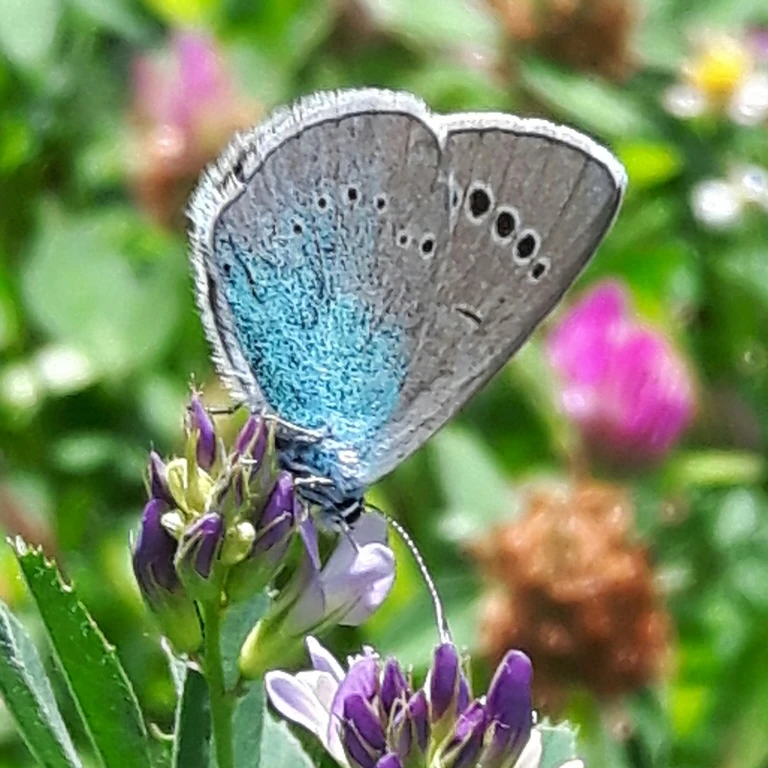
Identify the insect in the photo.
Glaucopsyche alexis
